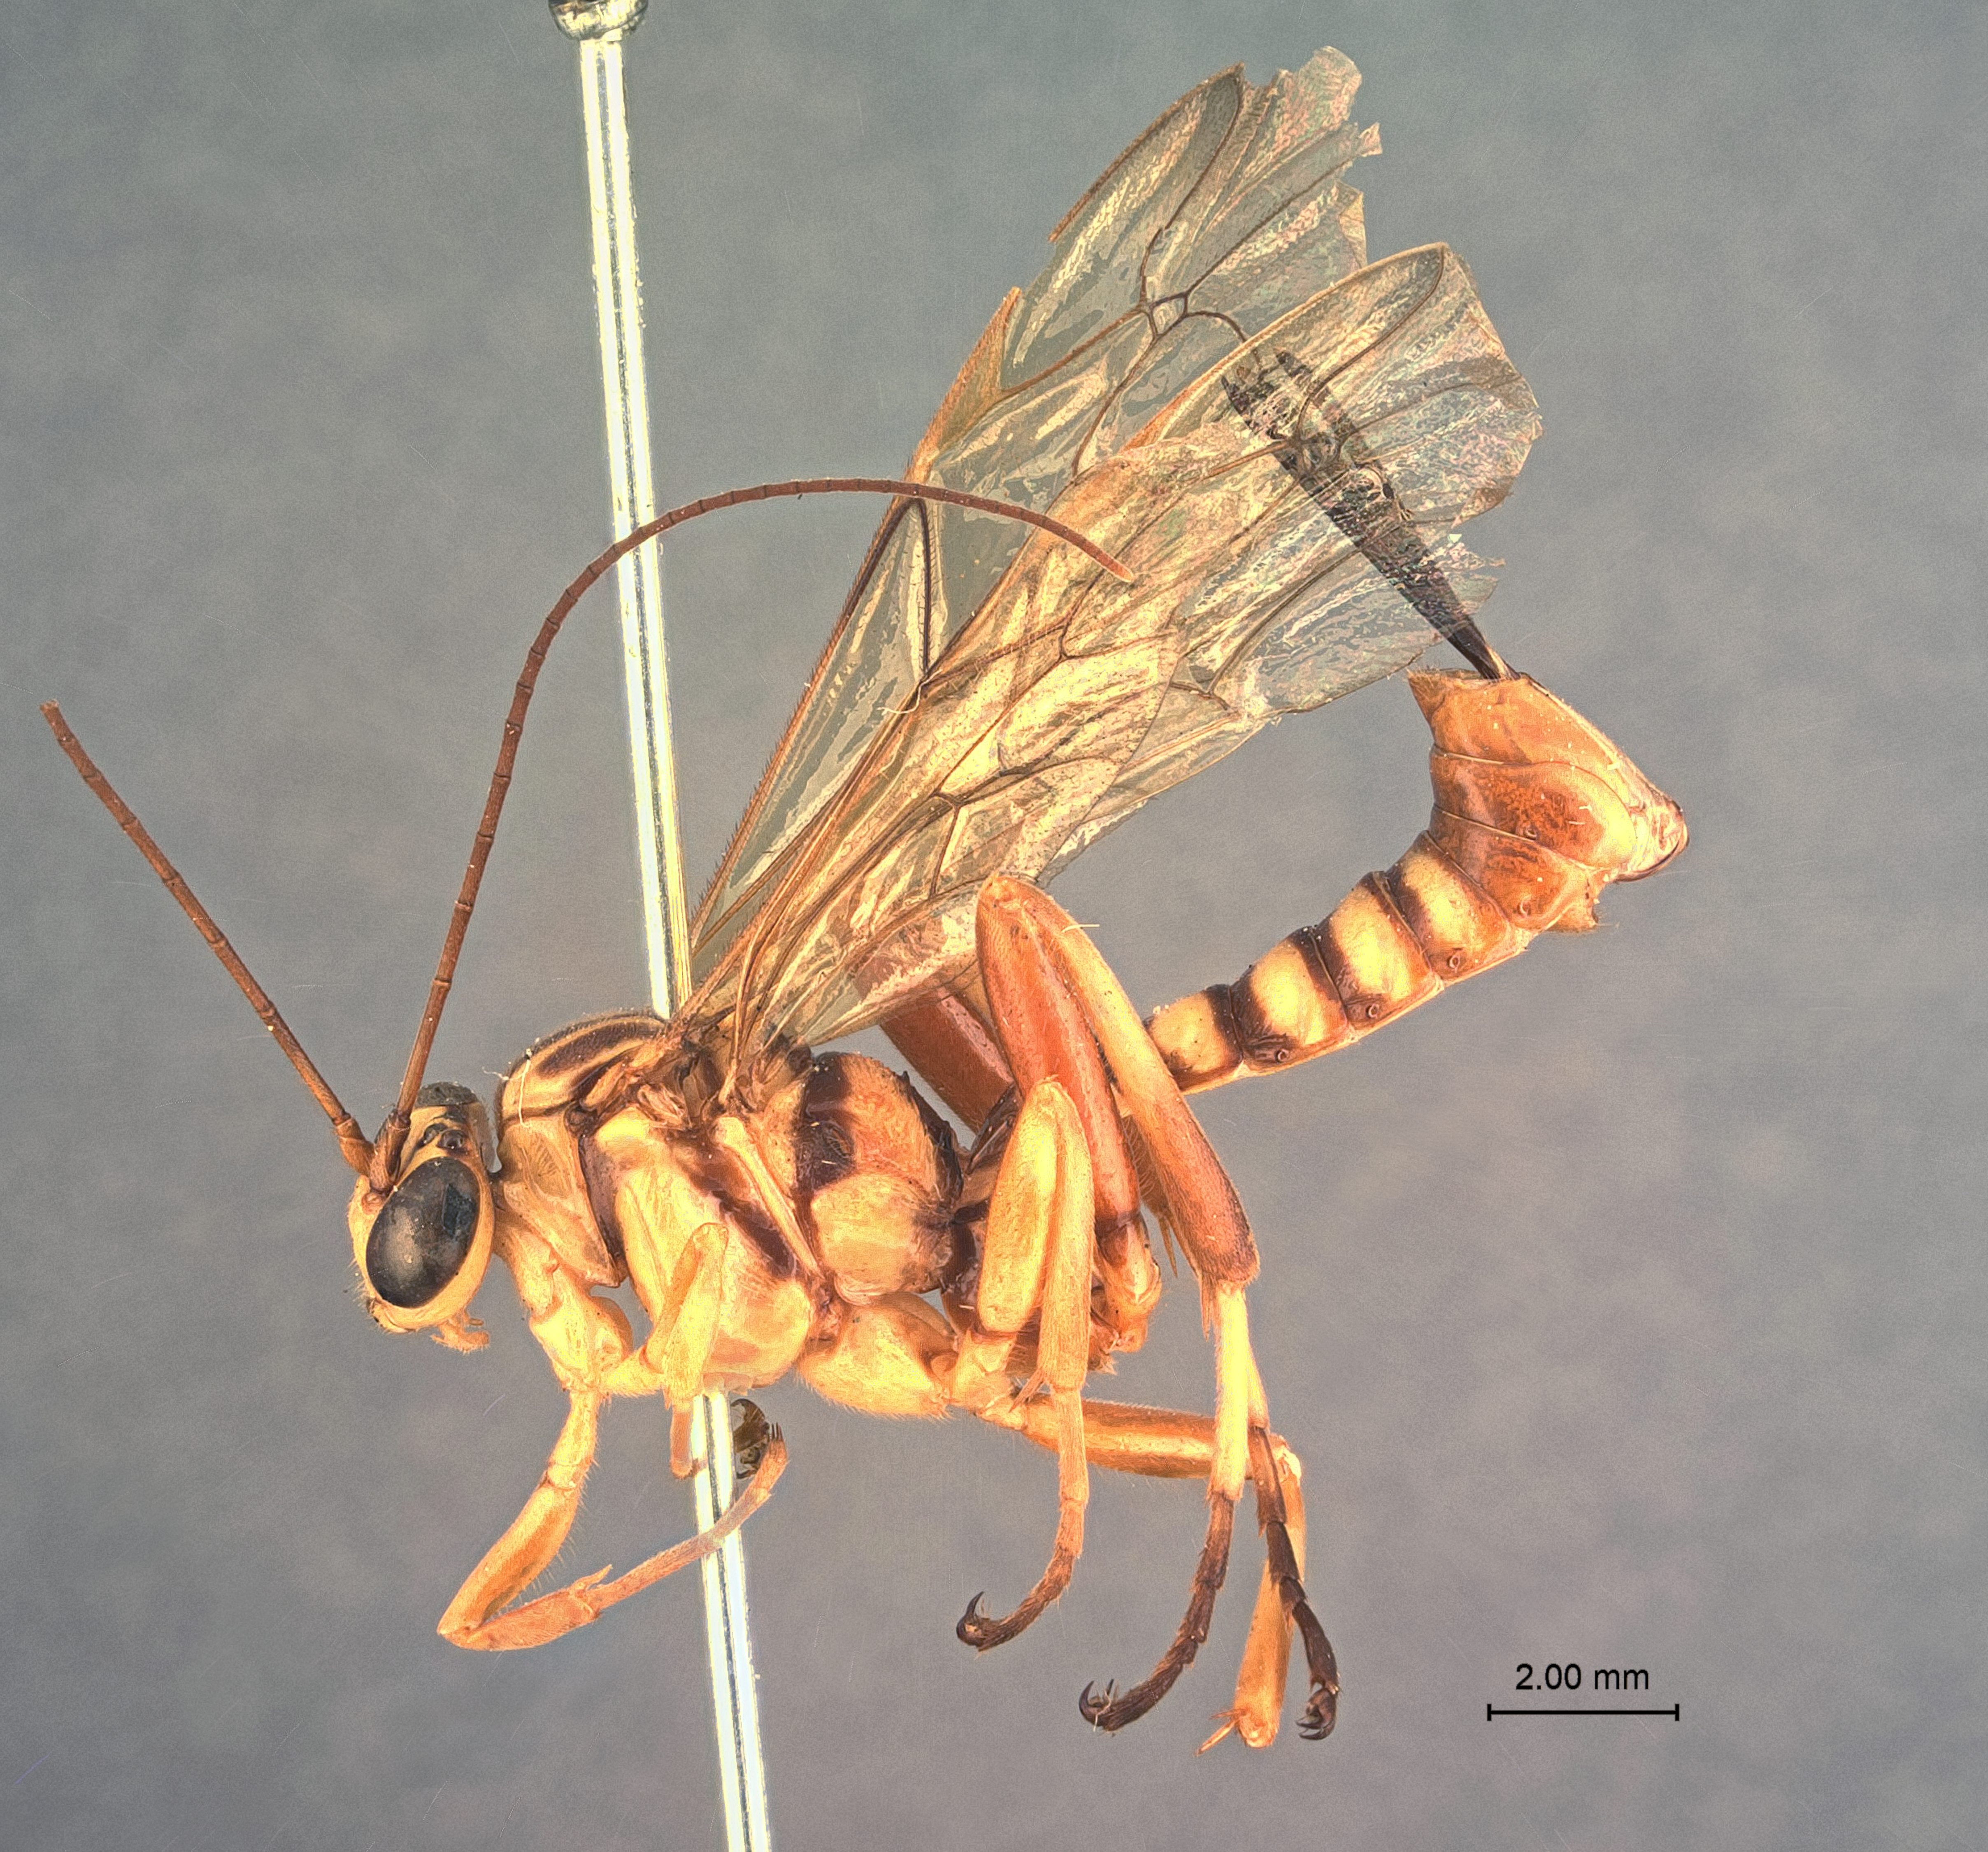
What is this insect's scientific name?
Ephialtes polychromus
